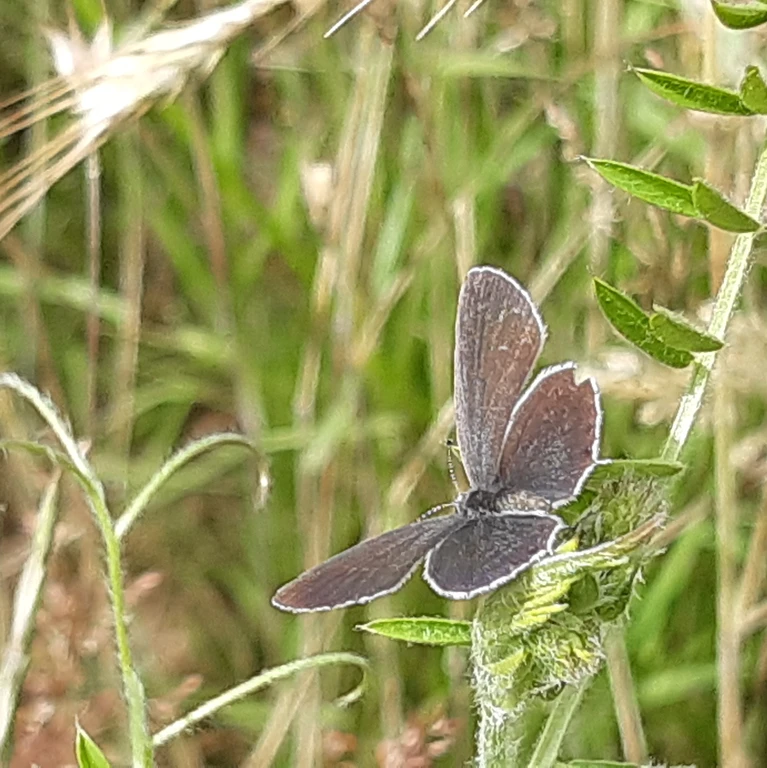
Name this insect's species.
Cupido argiades (also Elkalyce argiades)
